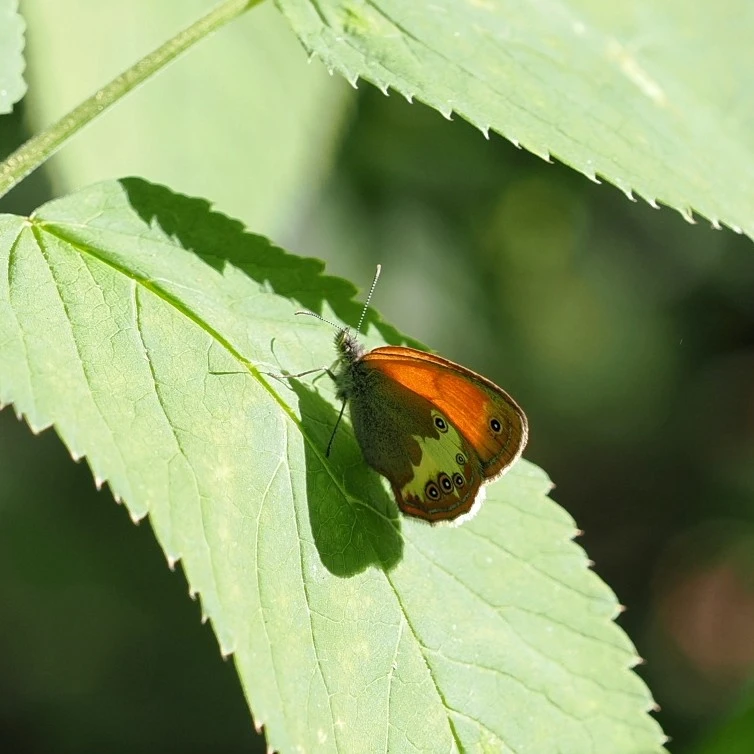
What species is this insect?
Coenonympha arcania
